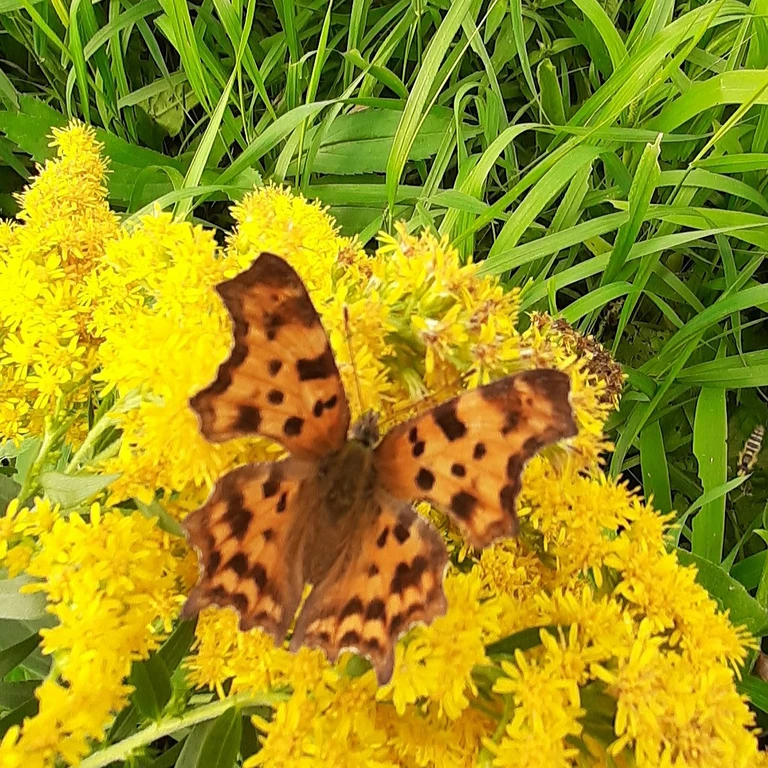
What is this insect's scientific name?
Polygonia c-album
